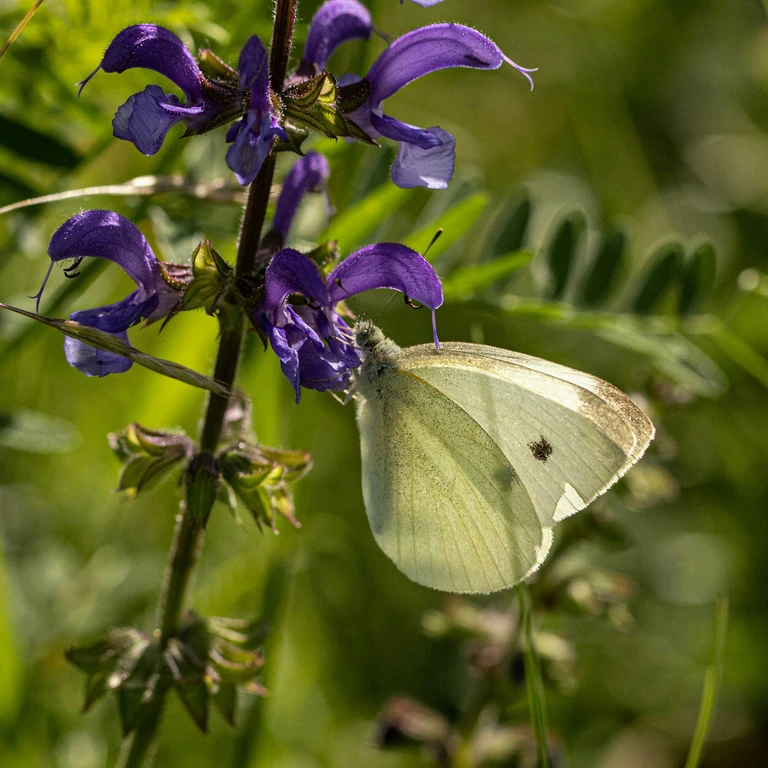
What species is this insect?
Pieris rapae
